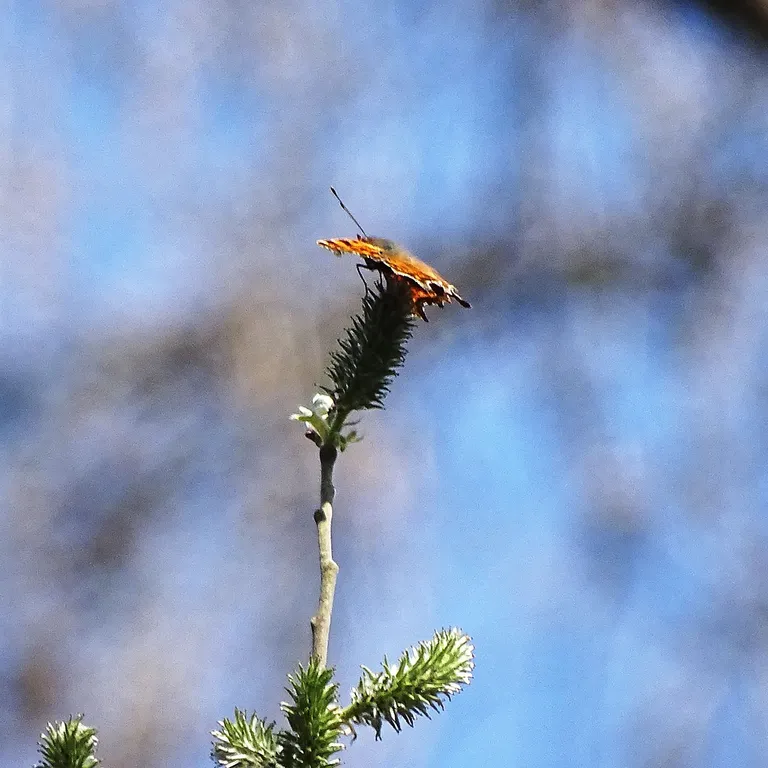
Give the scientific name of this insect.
Polygonia c-album
